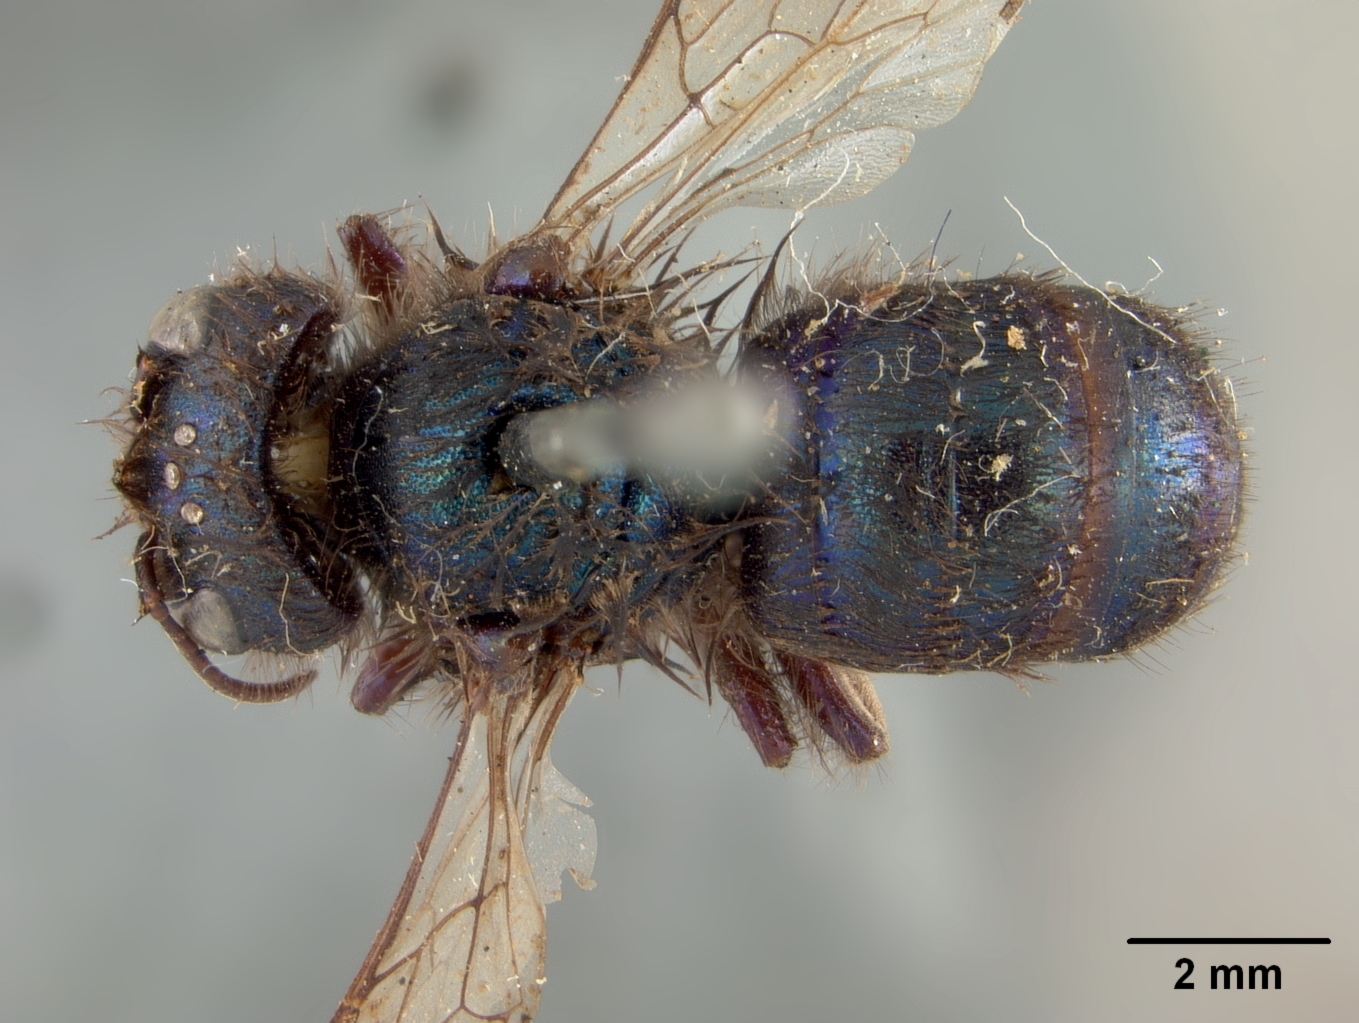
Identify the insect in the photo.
Osmia ribifloris
